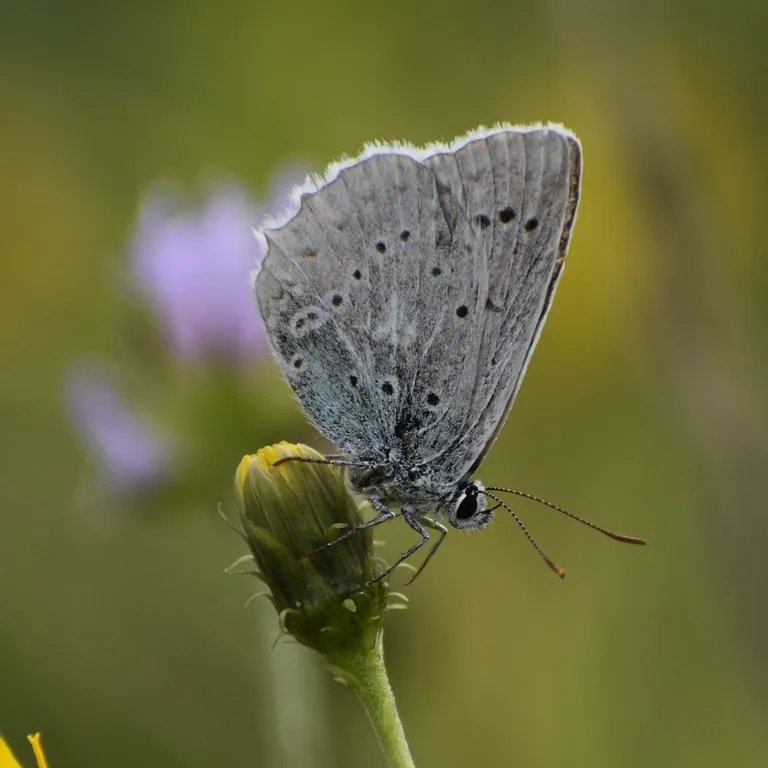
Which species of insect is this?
Polyommatus daphnis
